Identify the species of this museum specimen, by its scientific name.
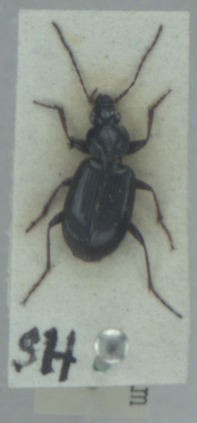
Agonum nigrum
